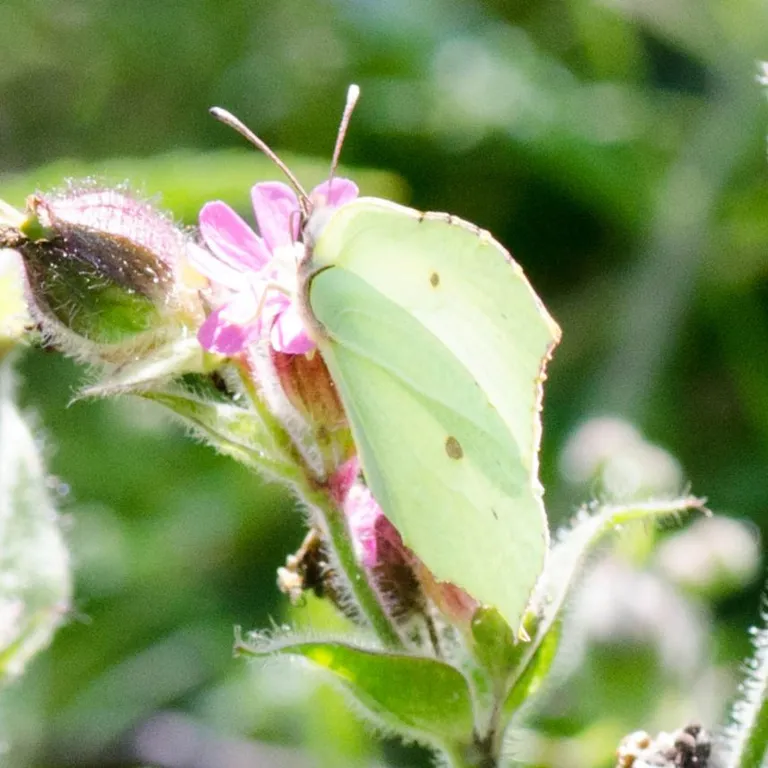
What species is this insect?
Gonepteryx rhamni
